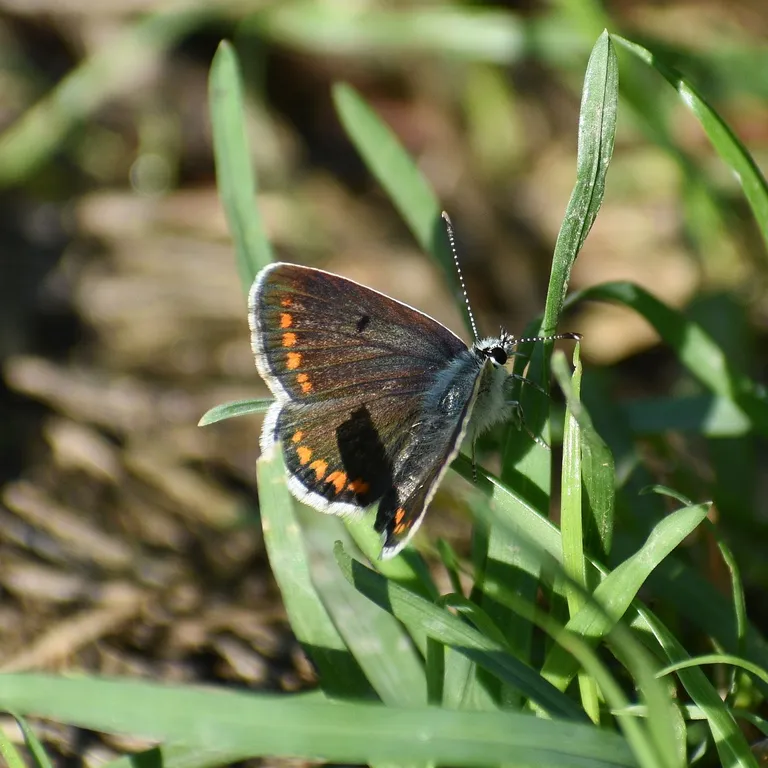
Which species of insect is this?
Aricia agestis/artaxerxes
